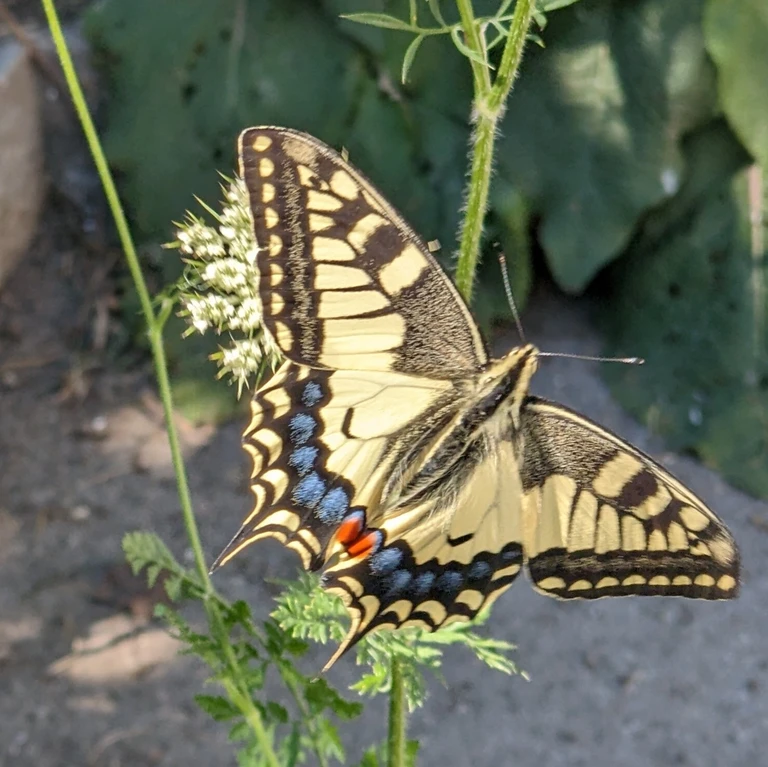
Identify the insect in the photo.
Papilio machaon
